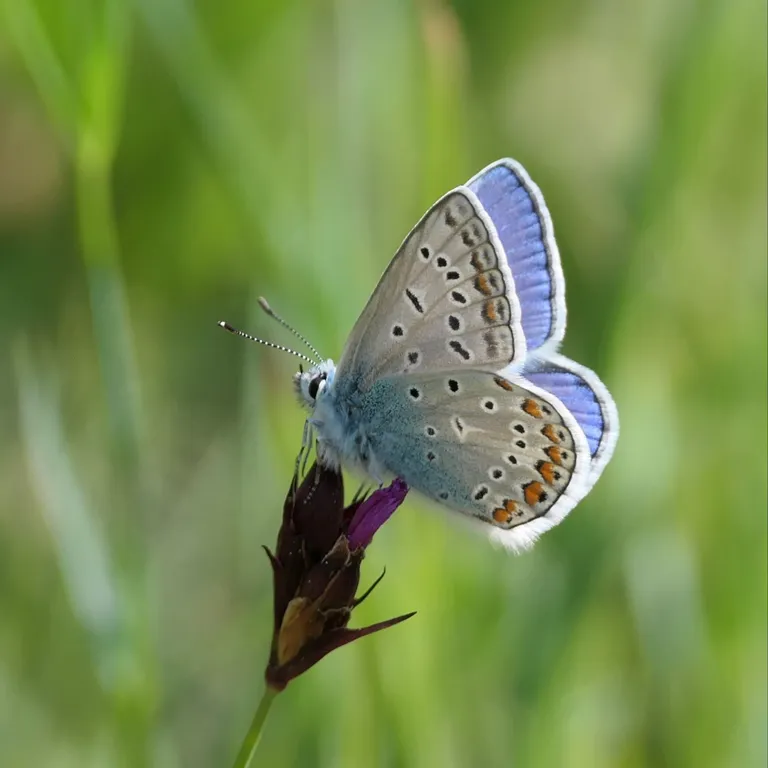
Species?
Polyommatus icarus
